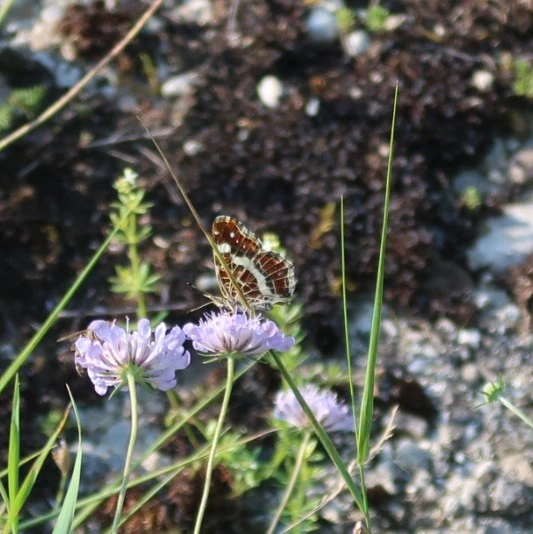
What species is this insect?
Araschnia levana
